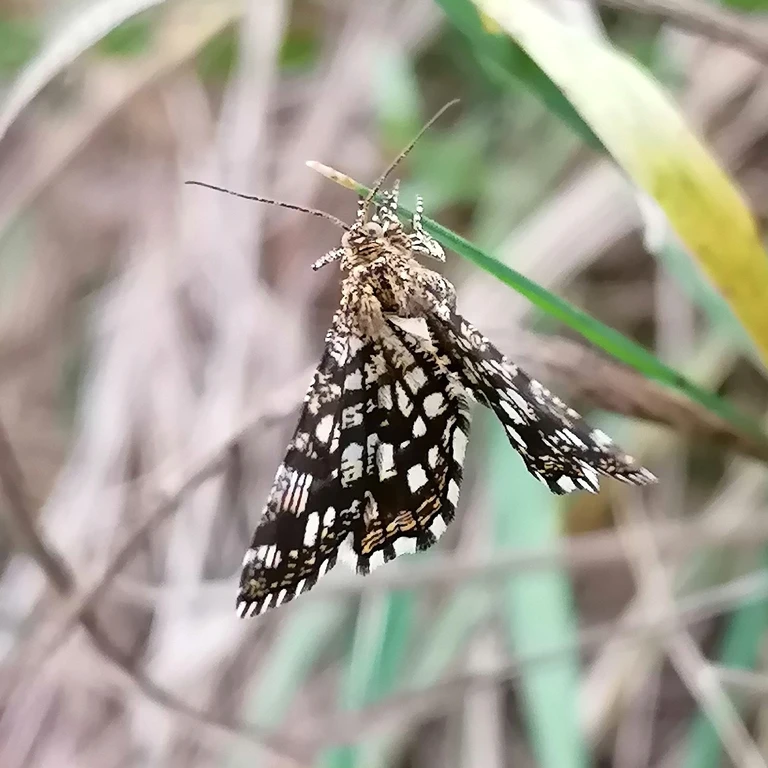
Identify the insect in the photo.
Chiasmia clathrata
